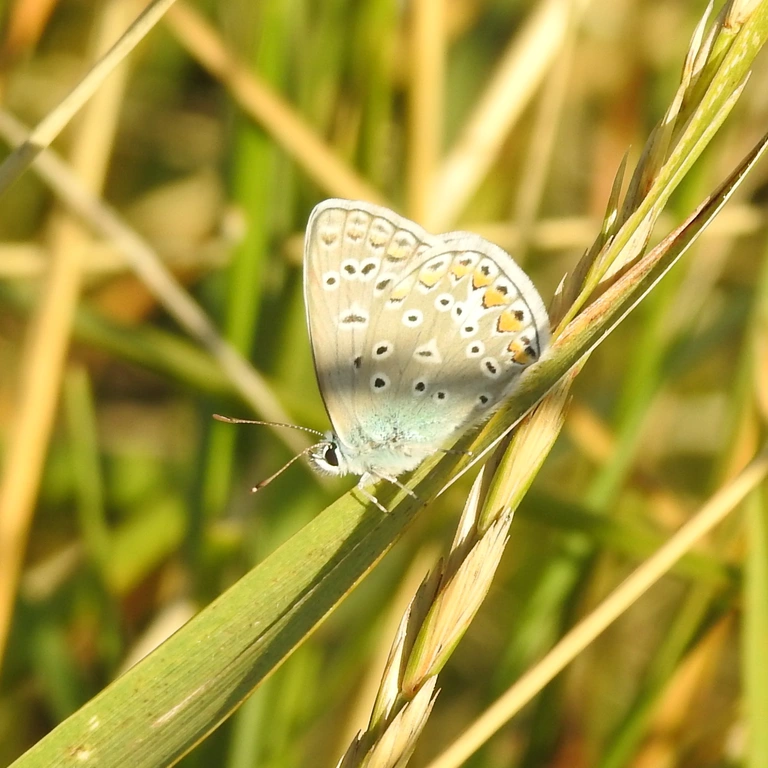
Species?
Polyommatus icarus
